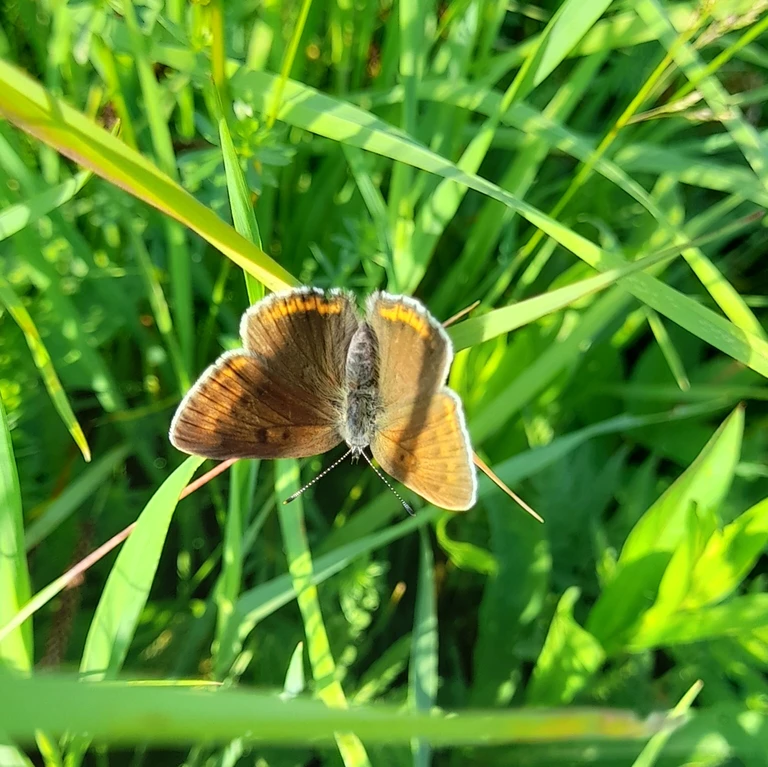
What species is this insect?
Lycaena hippothoe (also Palaeochrysophanus hippothoe)
